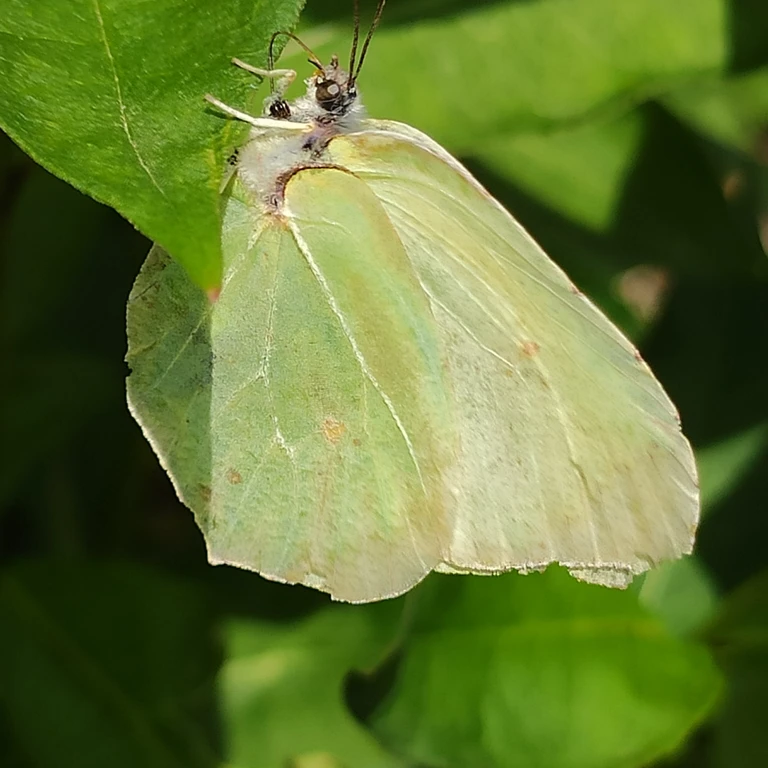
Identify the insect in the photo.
Gonepteryx rhamni
